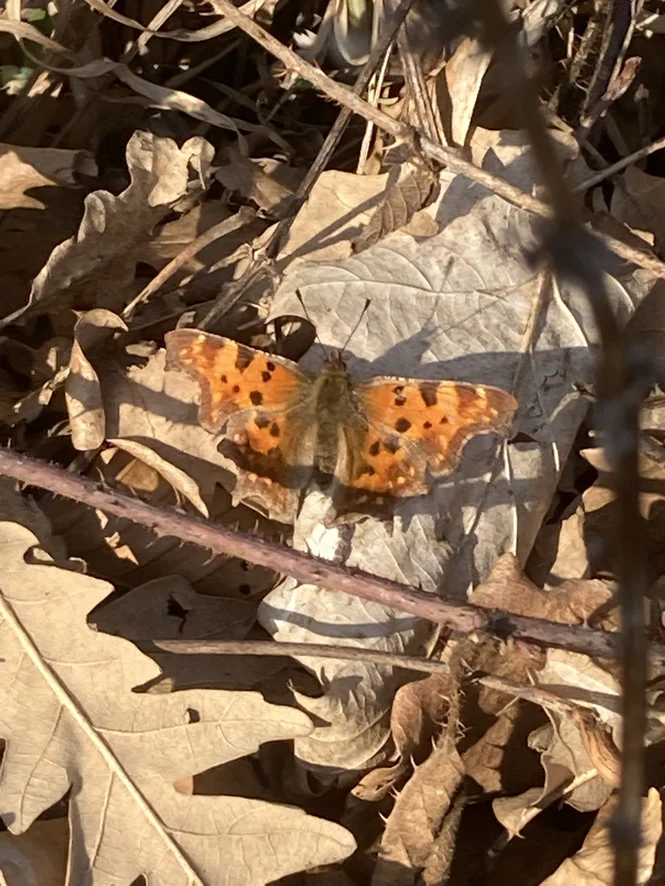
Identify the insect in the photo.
Polygonia c-album
